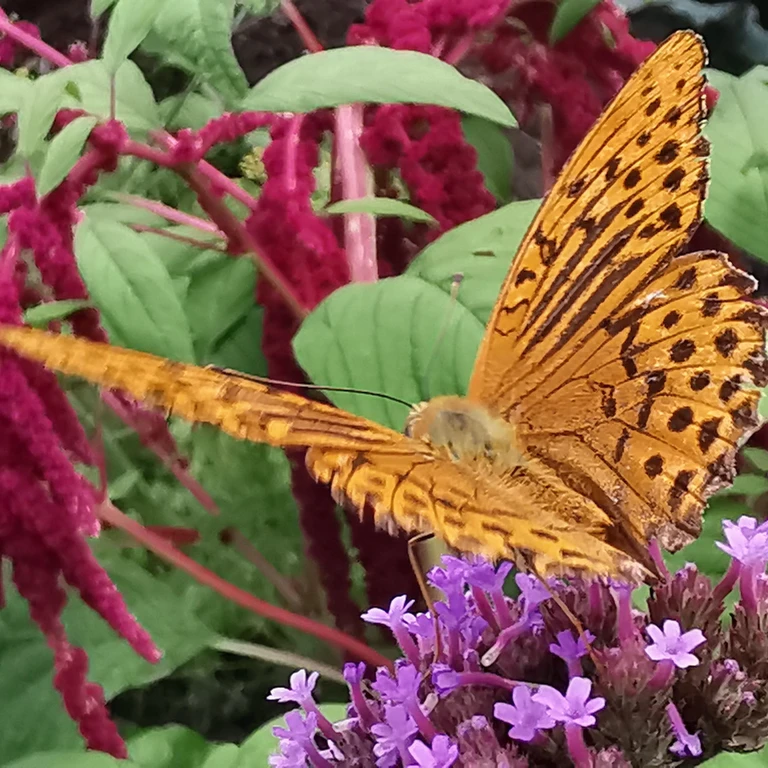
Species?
Argynnis paphia
